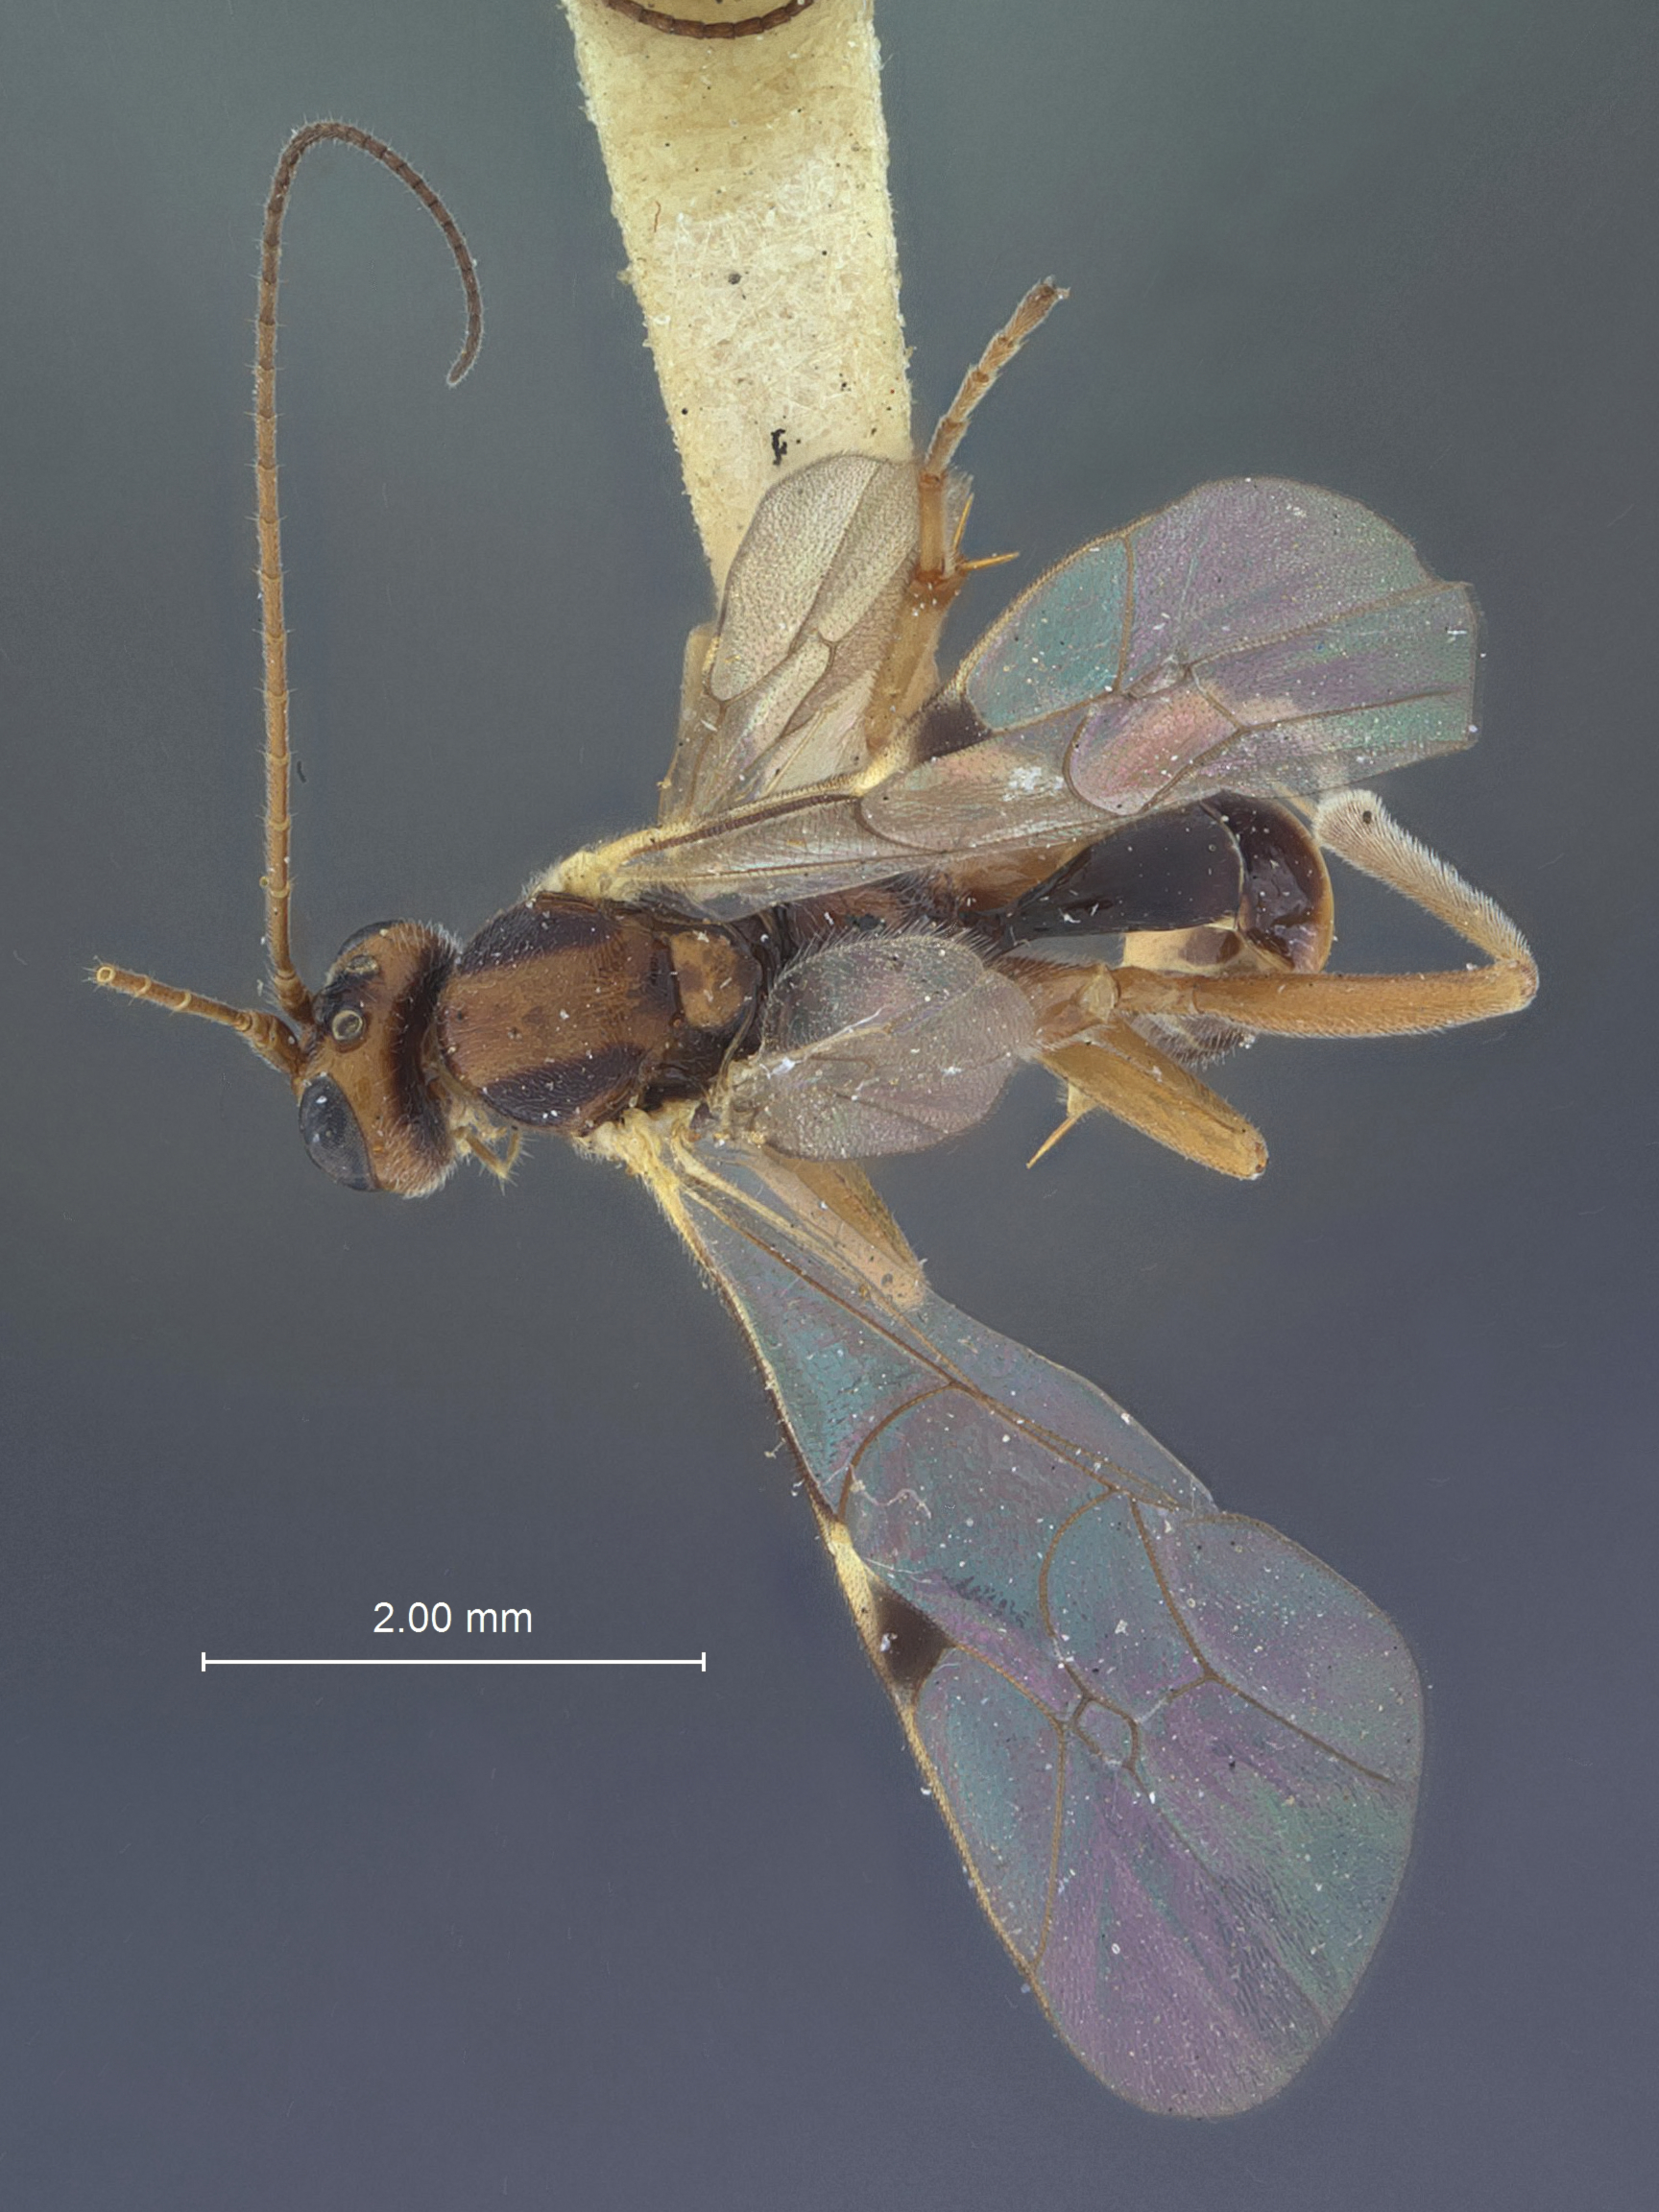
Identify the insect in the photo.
Mesochorus perniciosus
